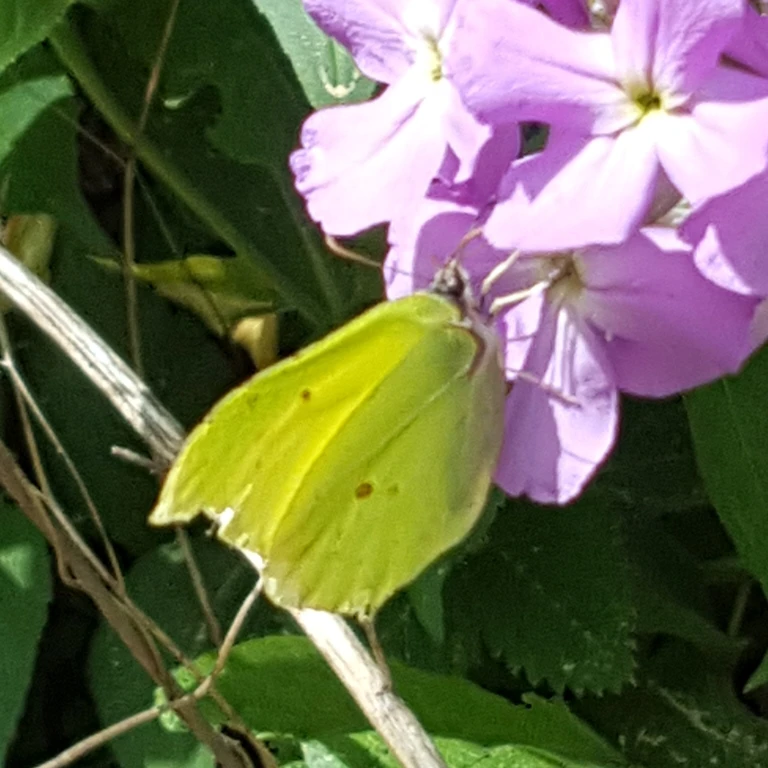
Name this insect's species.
Gonepteryx rhamni
